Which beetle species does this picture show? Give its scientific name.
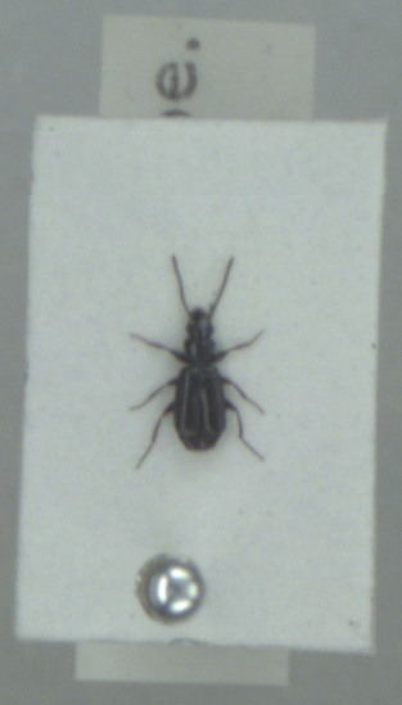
Microlestes maurus
